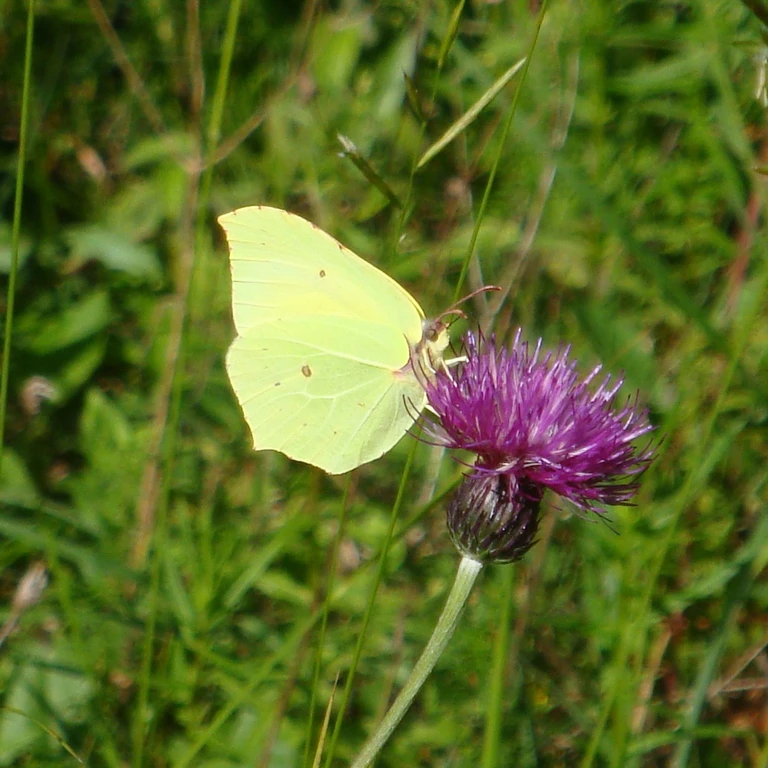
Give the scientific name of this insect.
Gonepteryx rhamni
